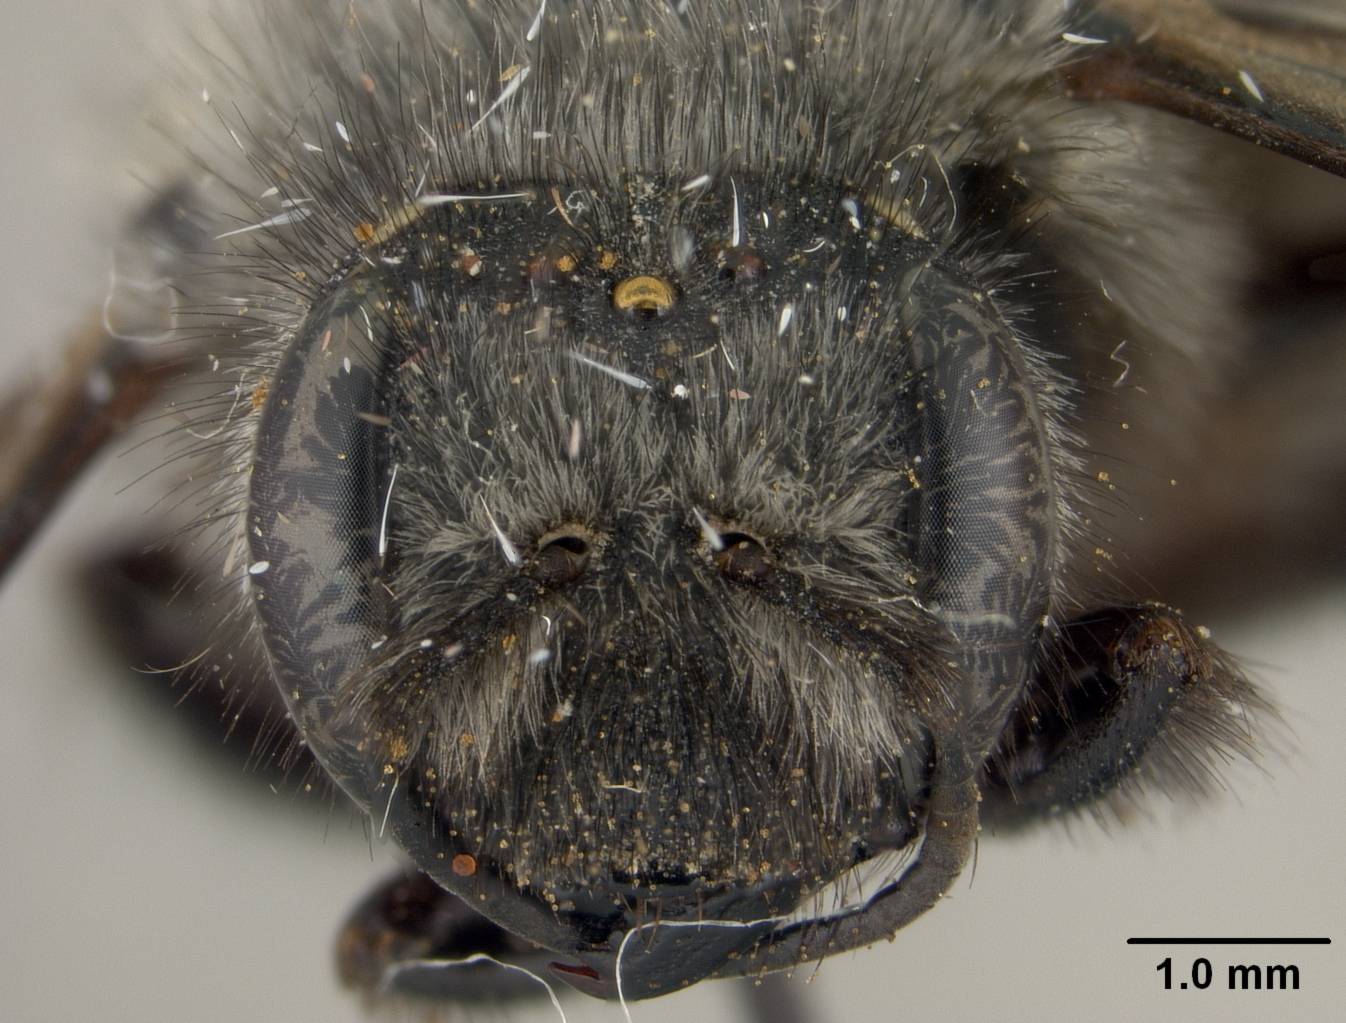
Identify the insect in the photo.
Anthidium atricaudum
